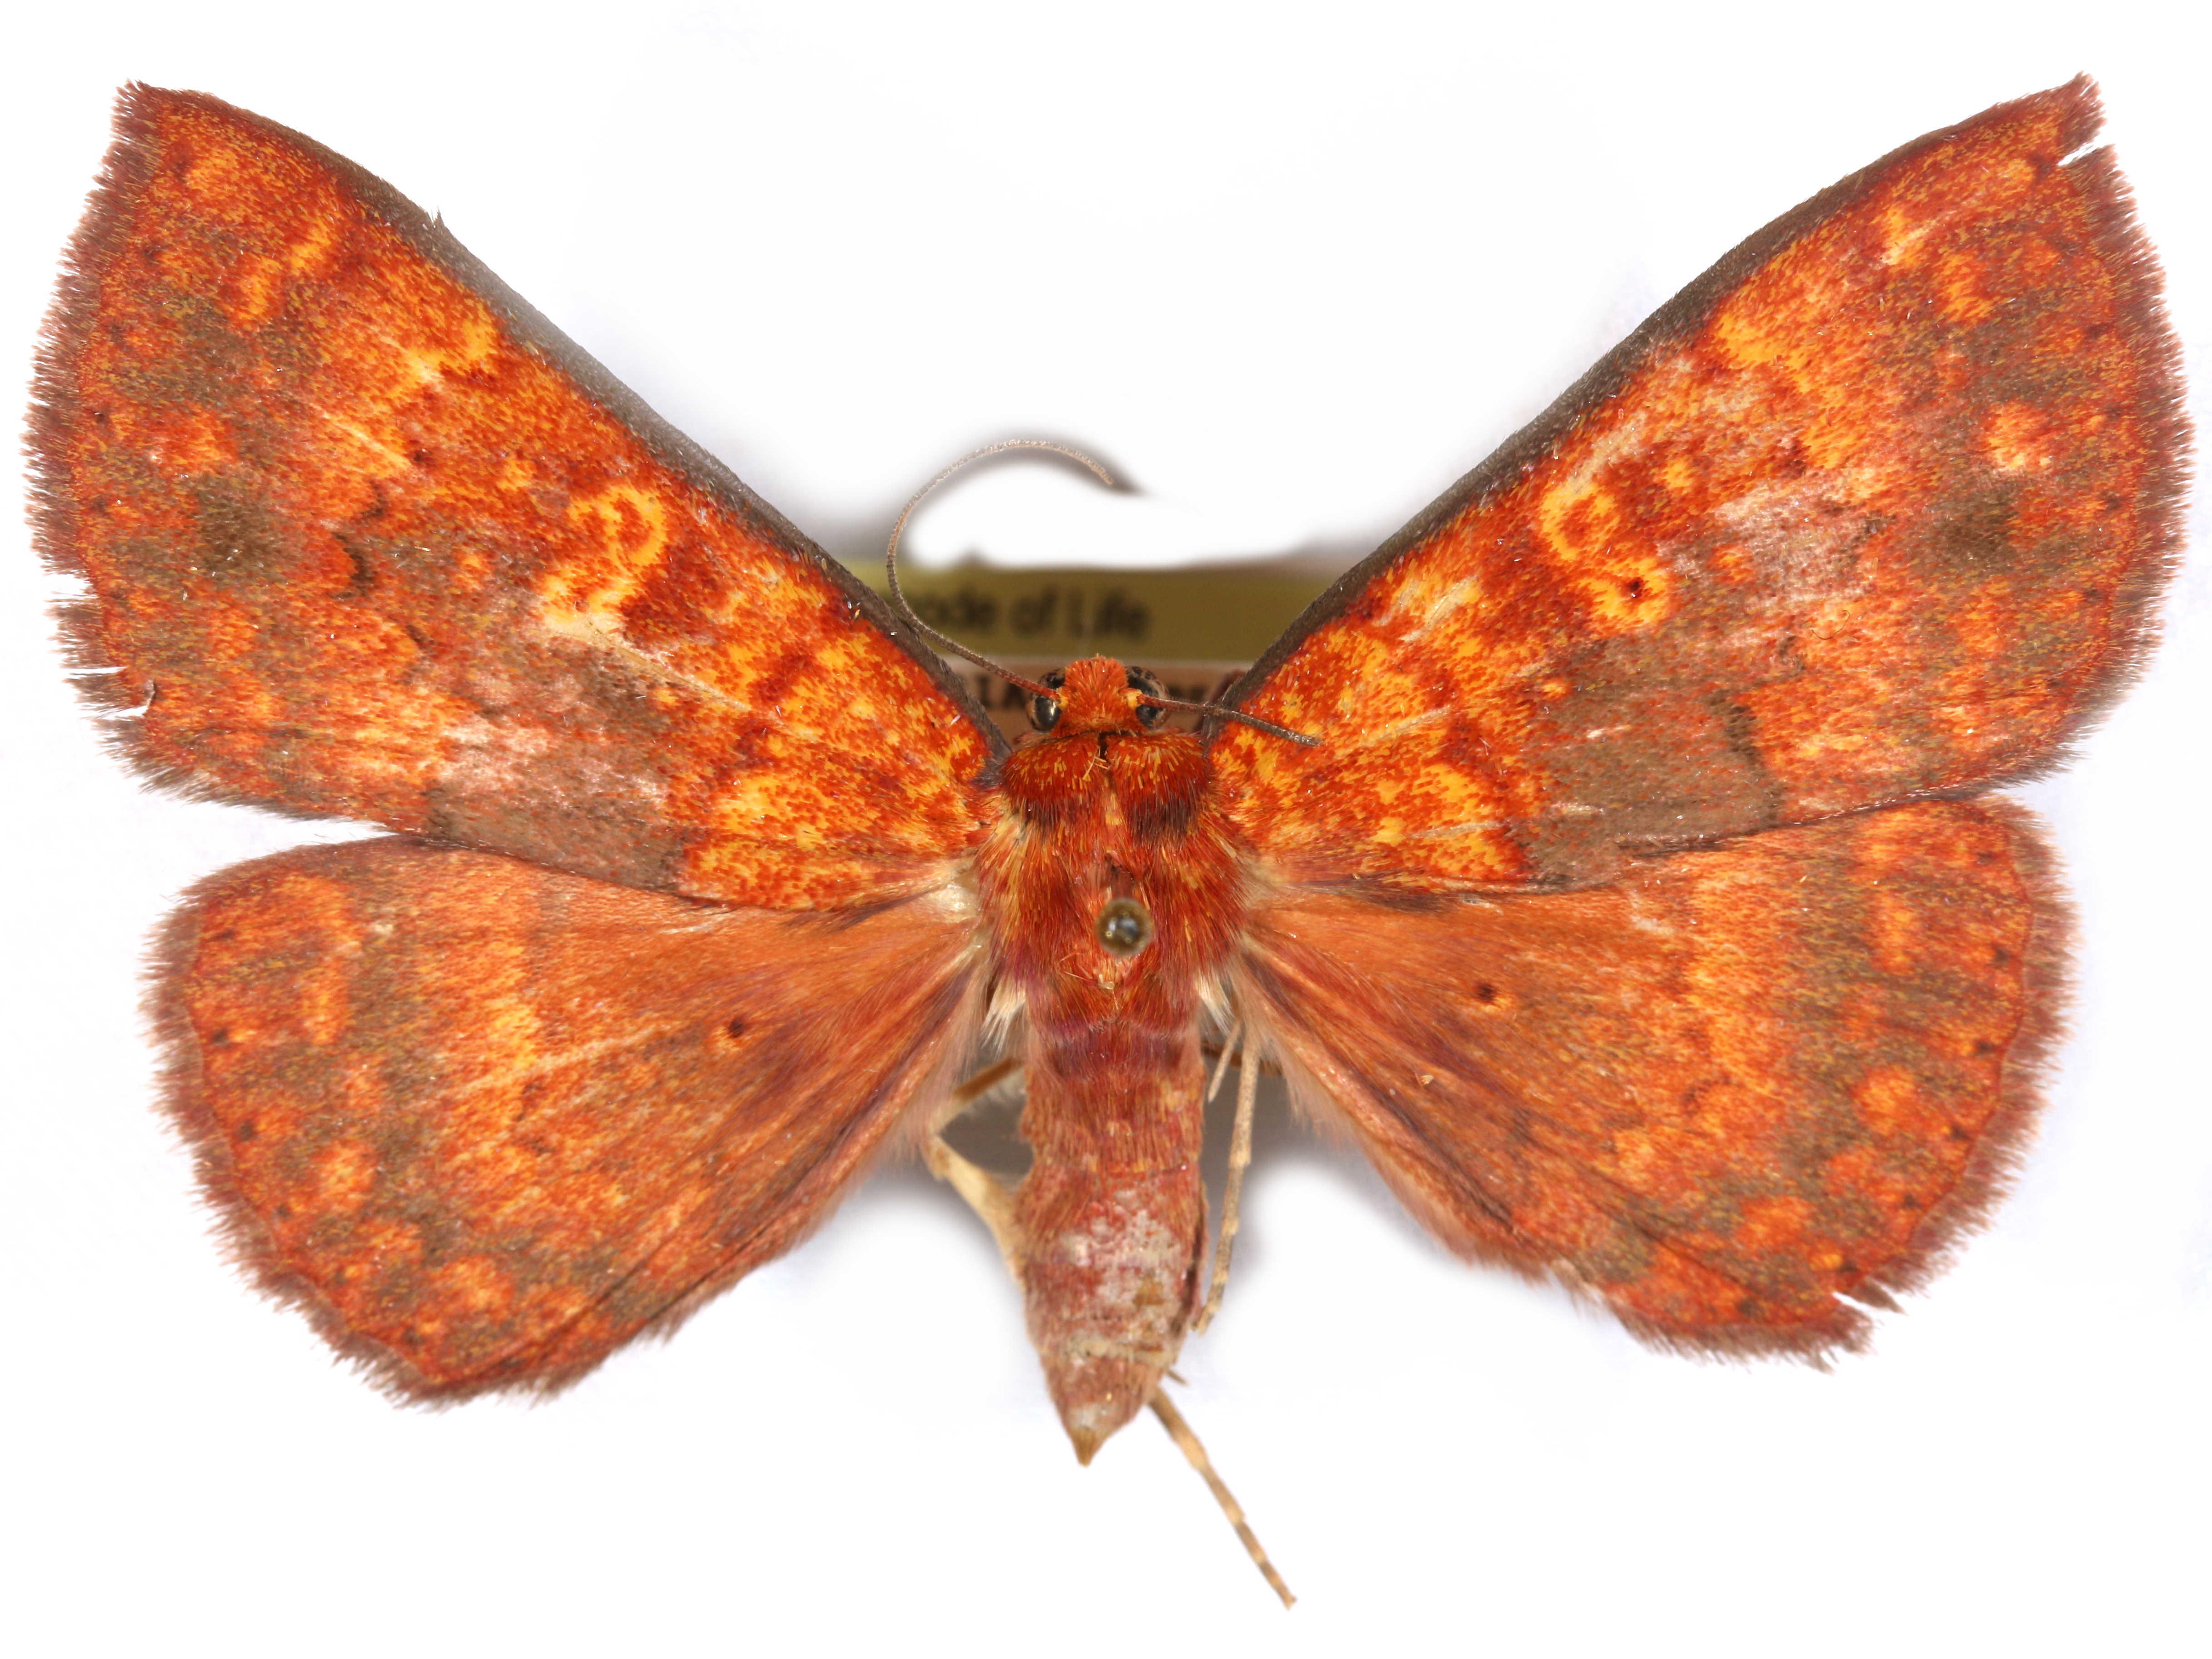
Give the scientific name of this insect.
Singara diversalis
